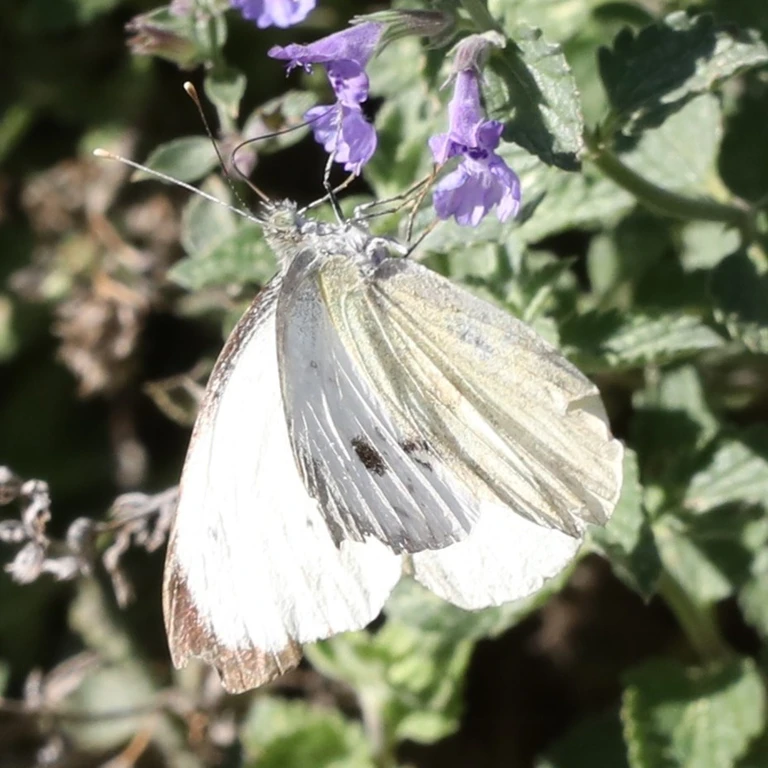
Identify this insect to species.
Pieris brassicae
